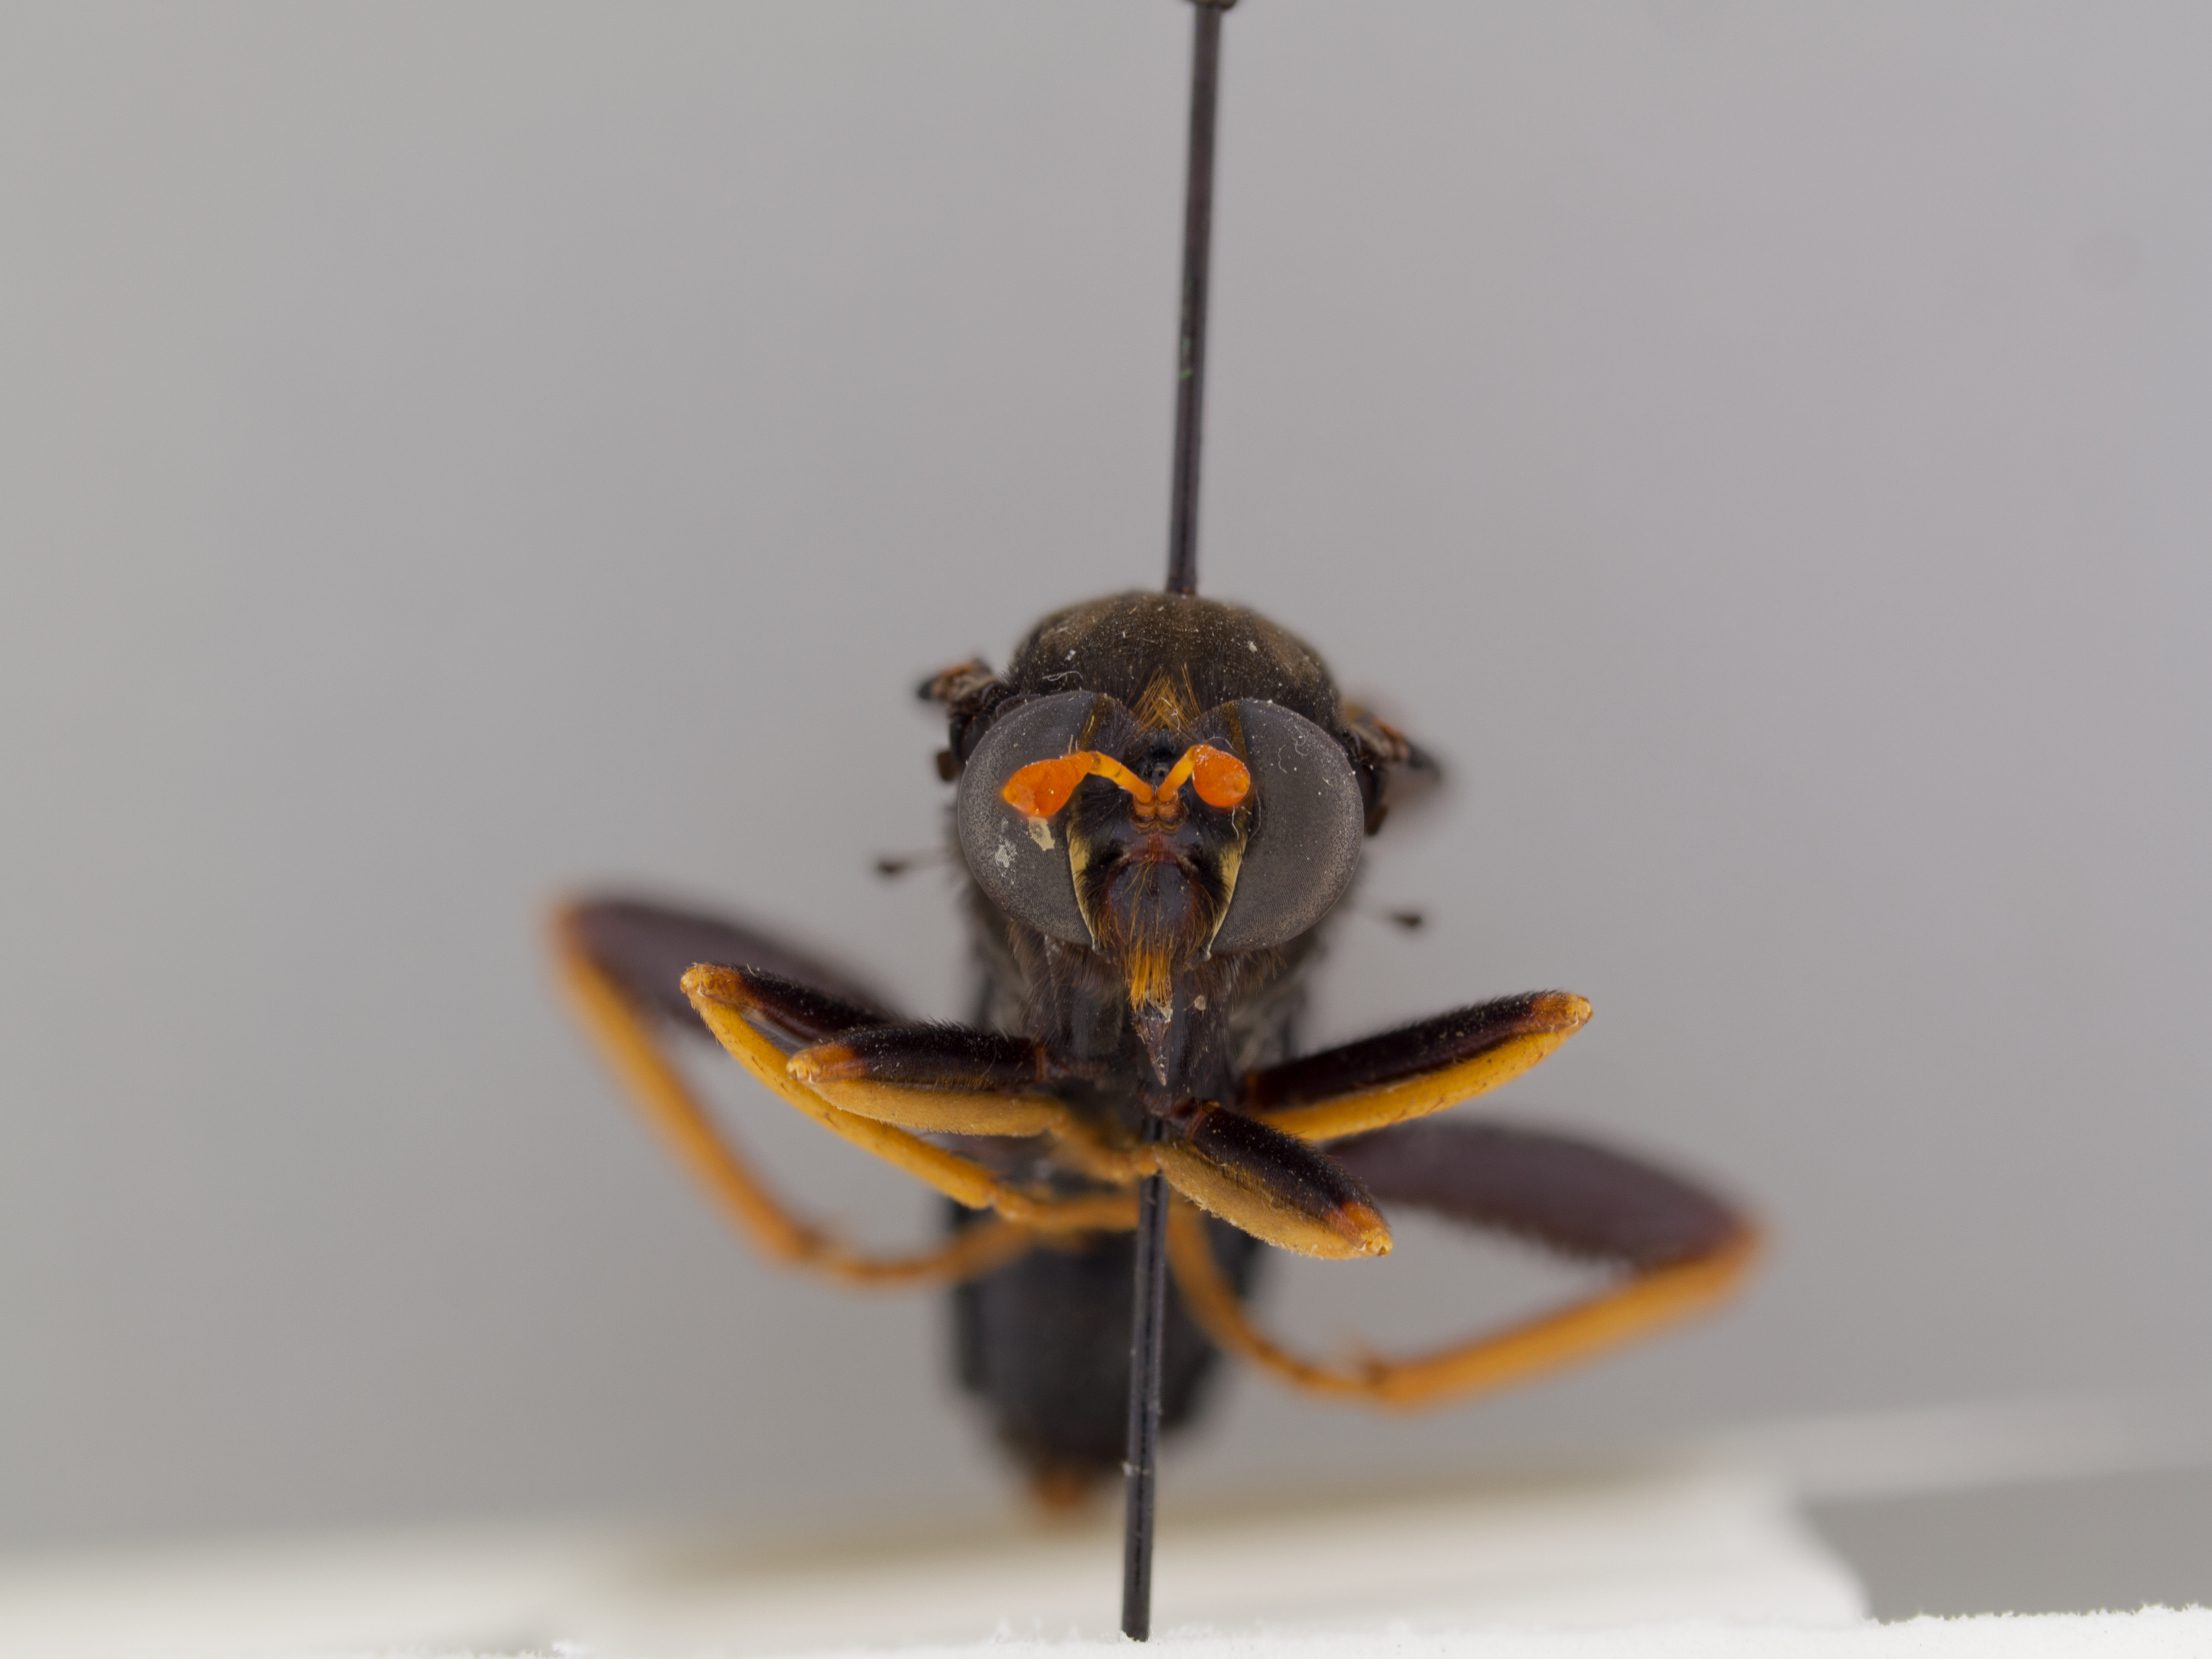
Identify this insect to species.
Mydas tibialis
